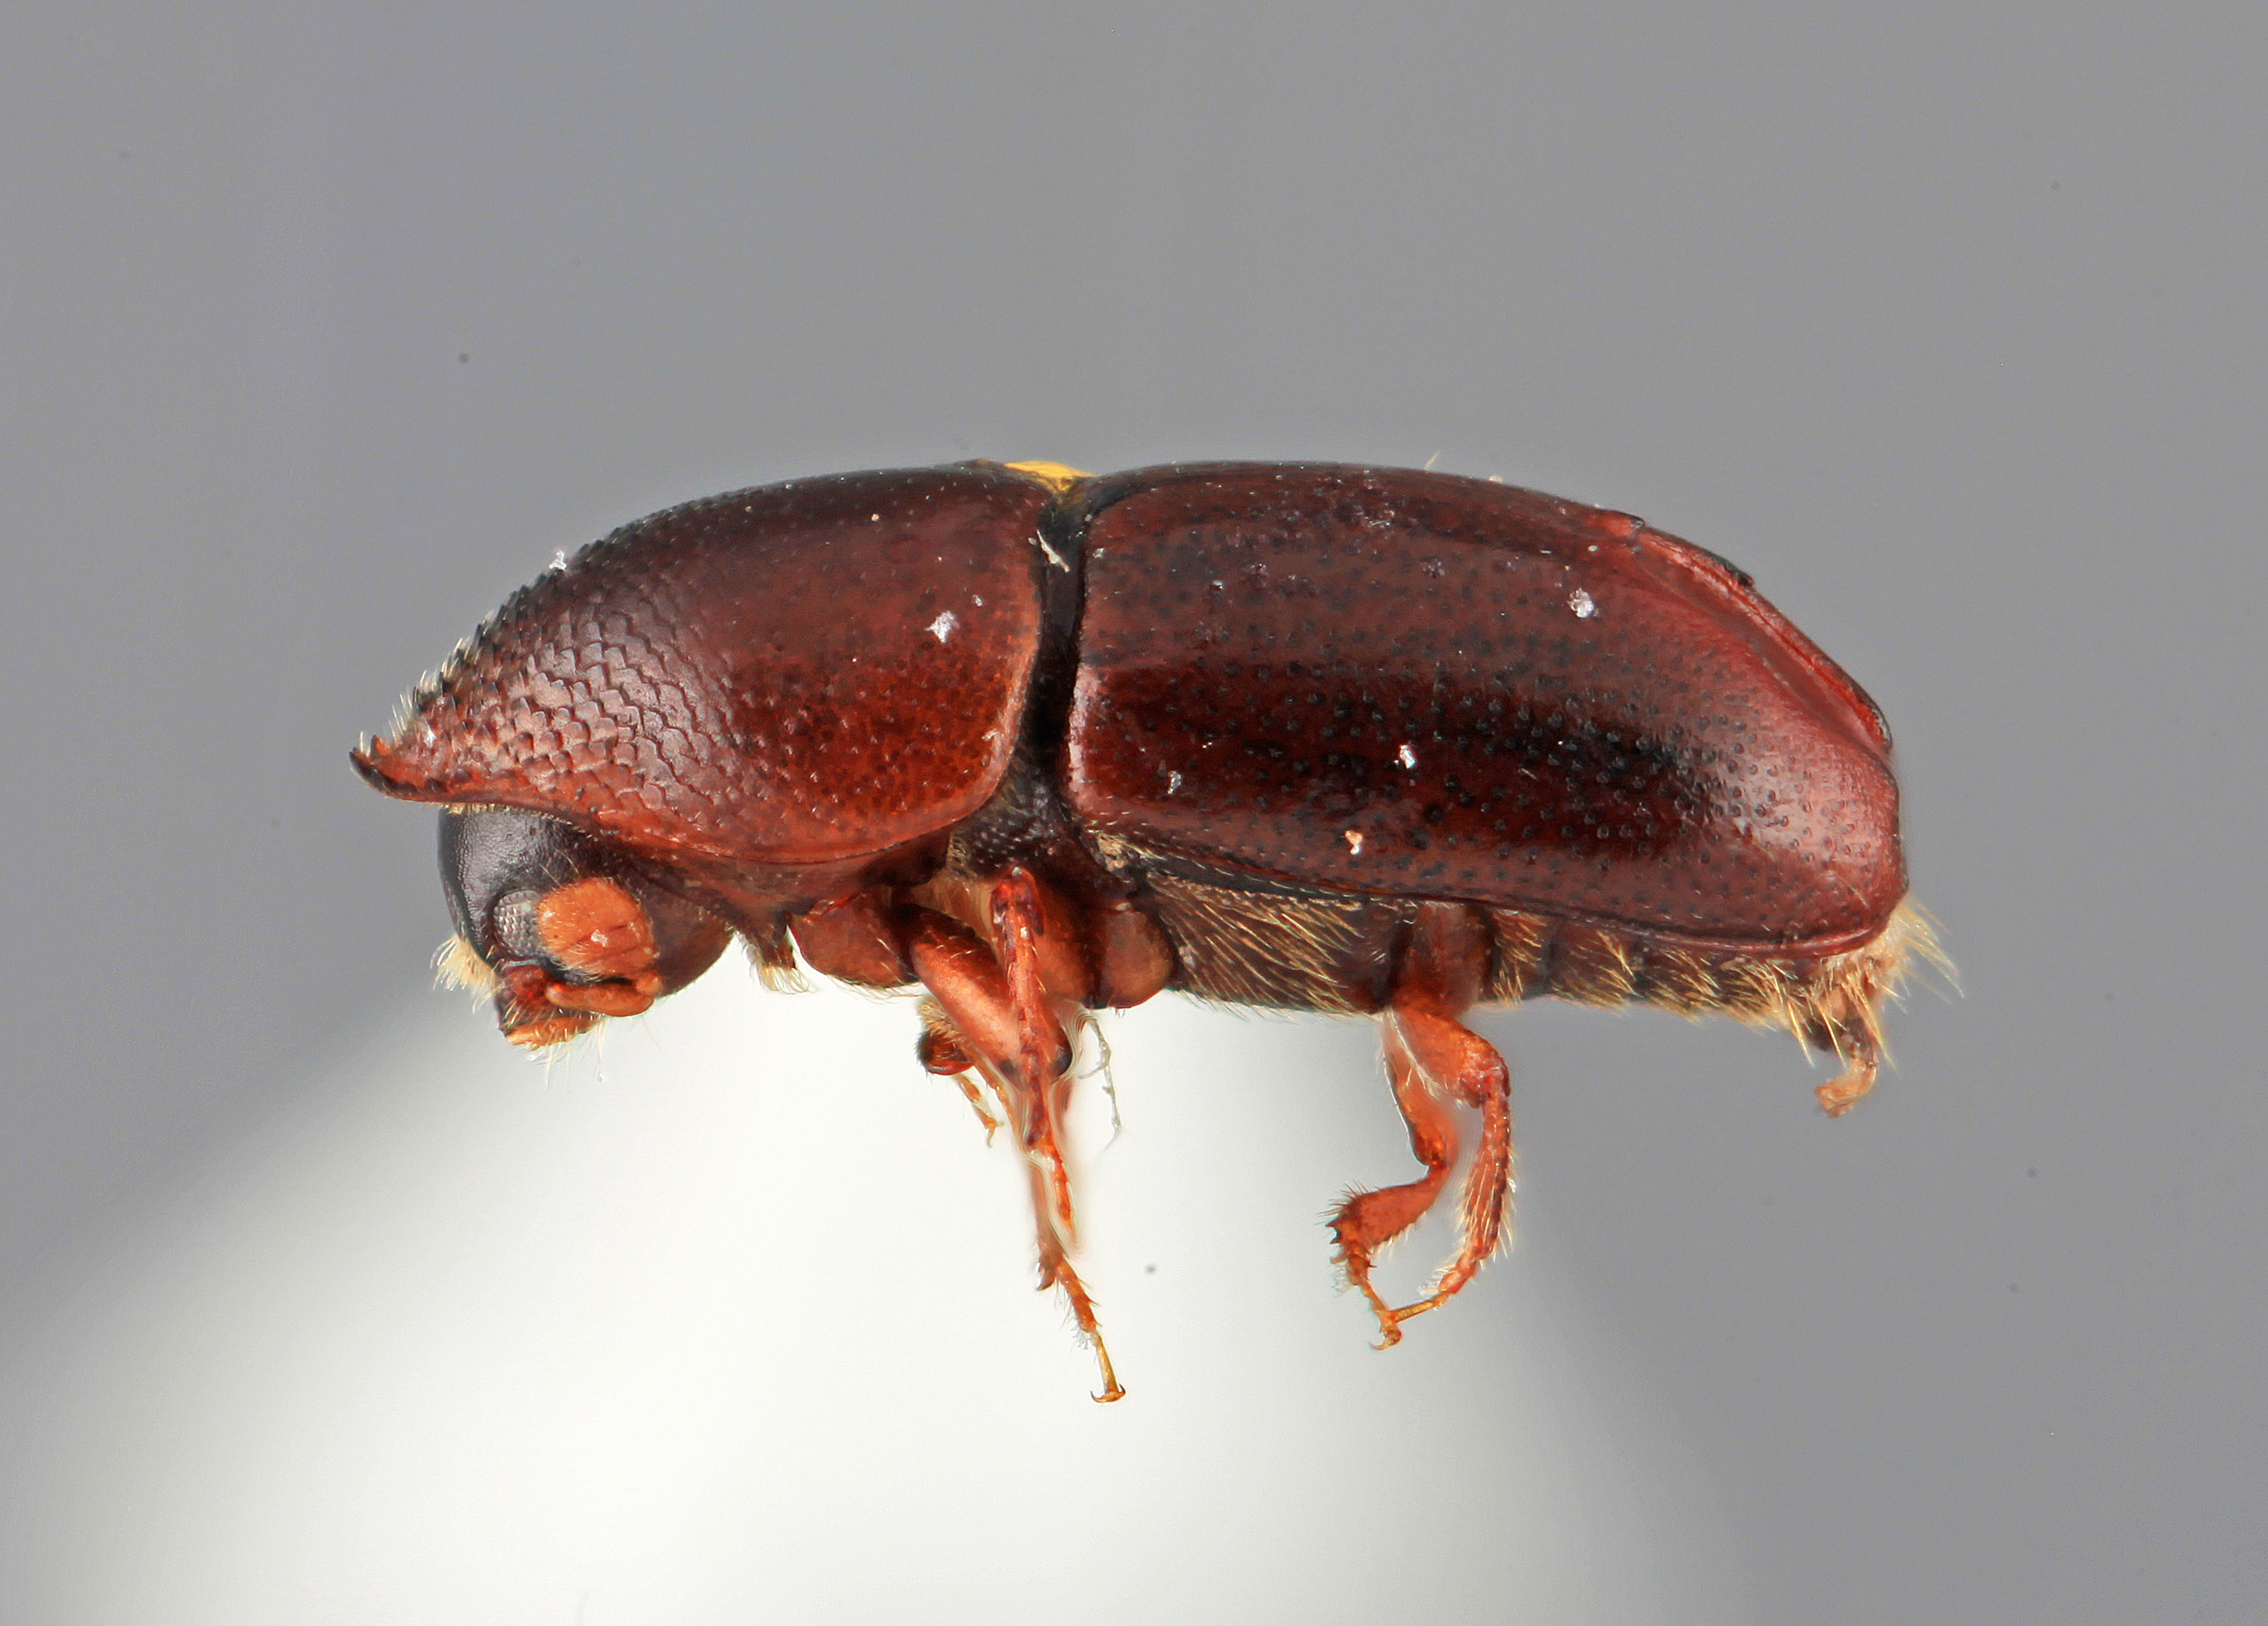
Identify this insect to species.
Tricolus cecropii
